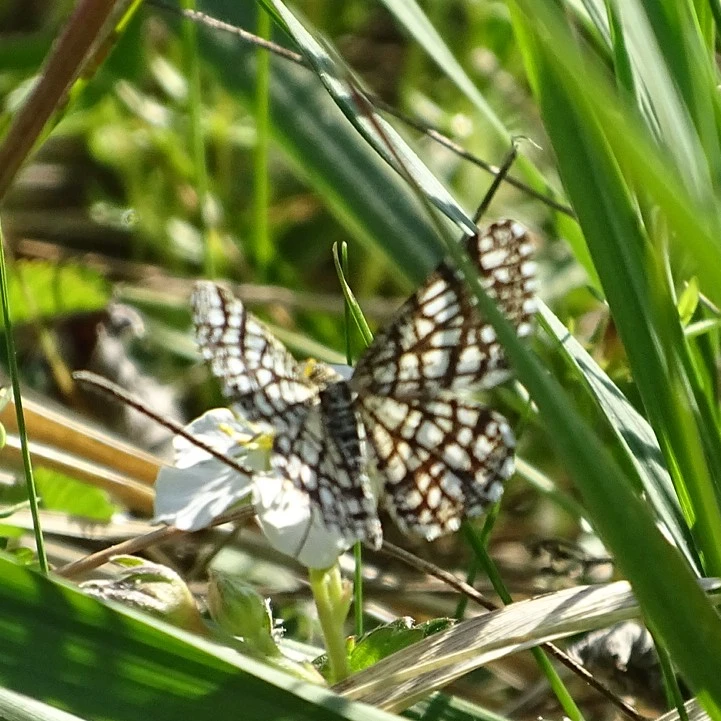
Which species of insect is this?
Chiasmia clathrata
